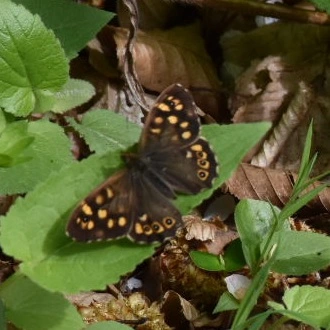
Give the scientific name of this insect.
Pararge aegeria
